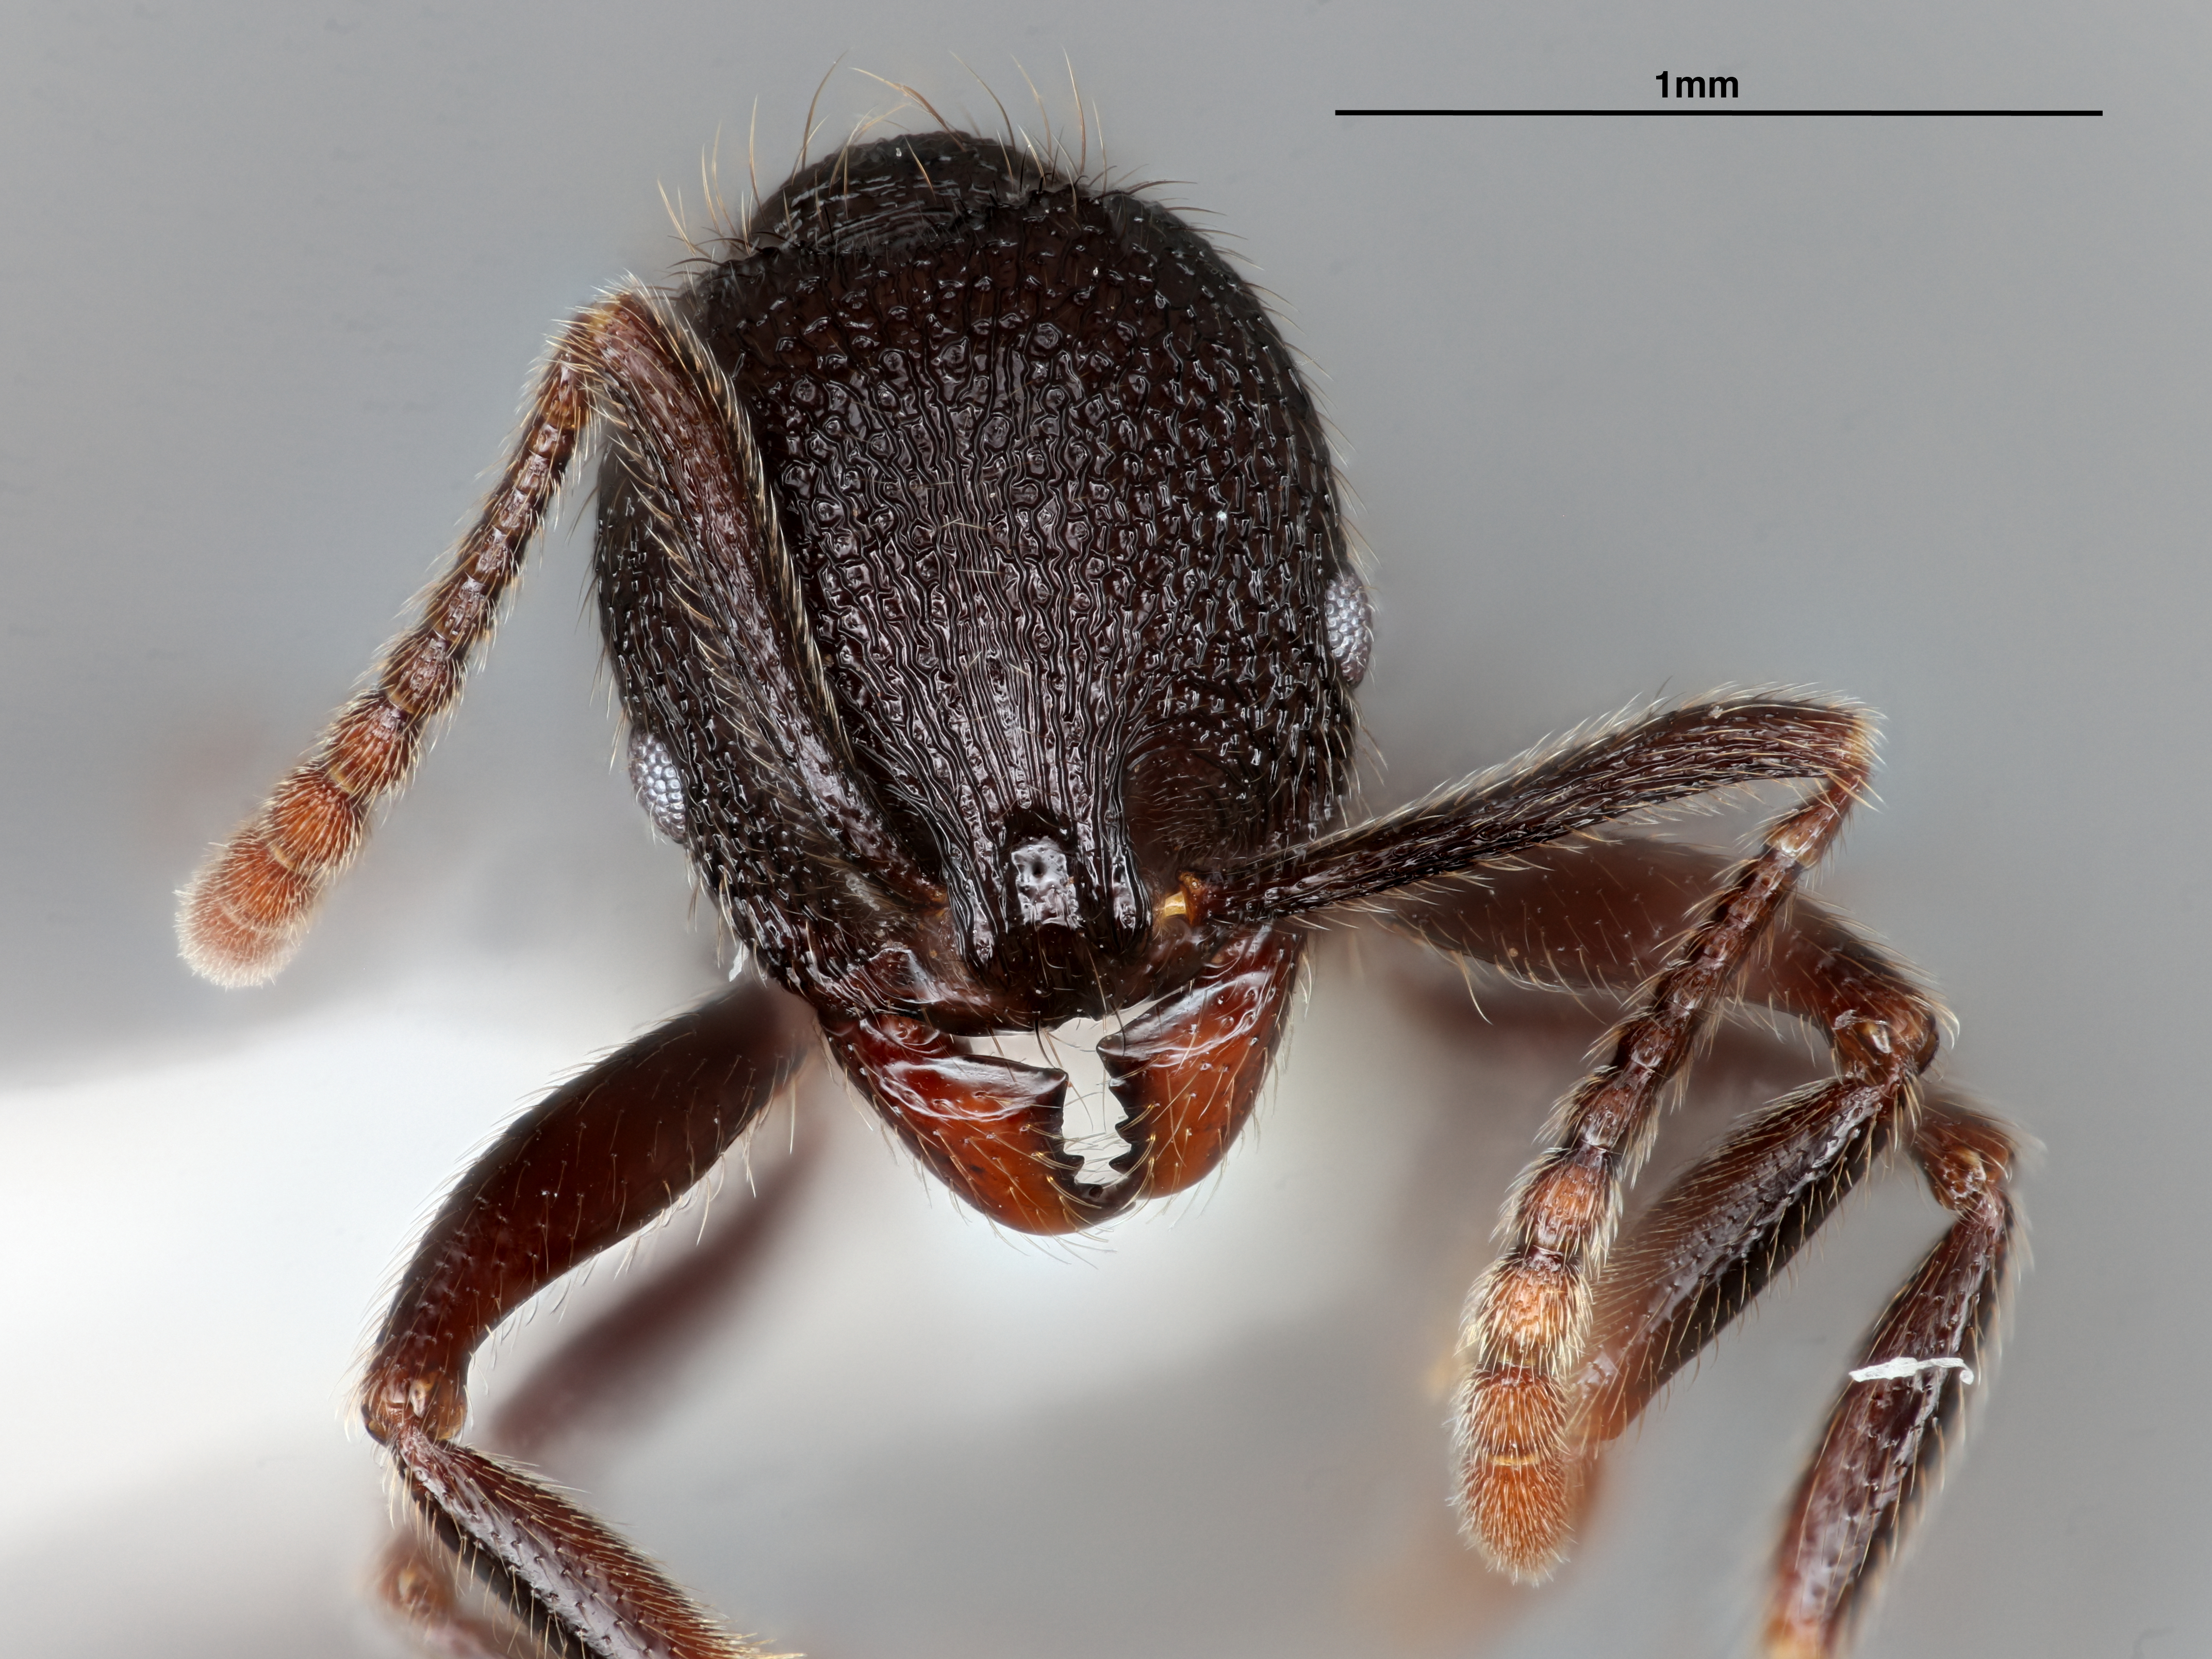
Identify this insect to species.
Stenamma megamanni
